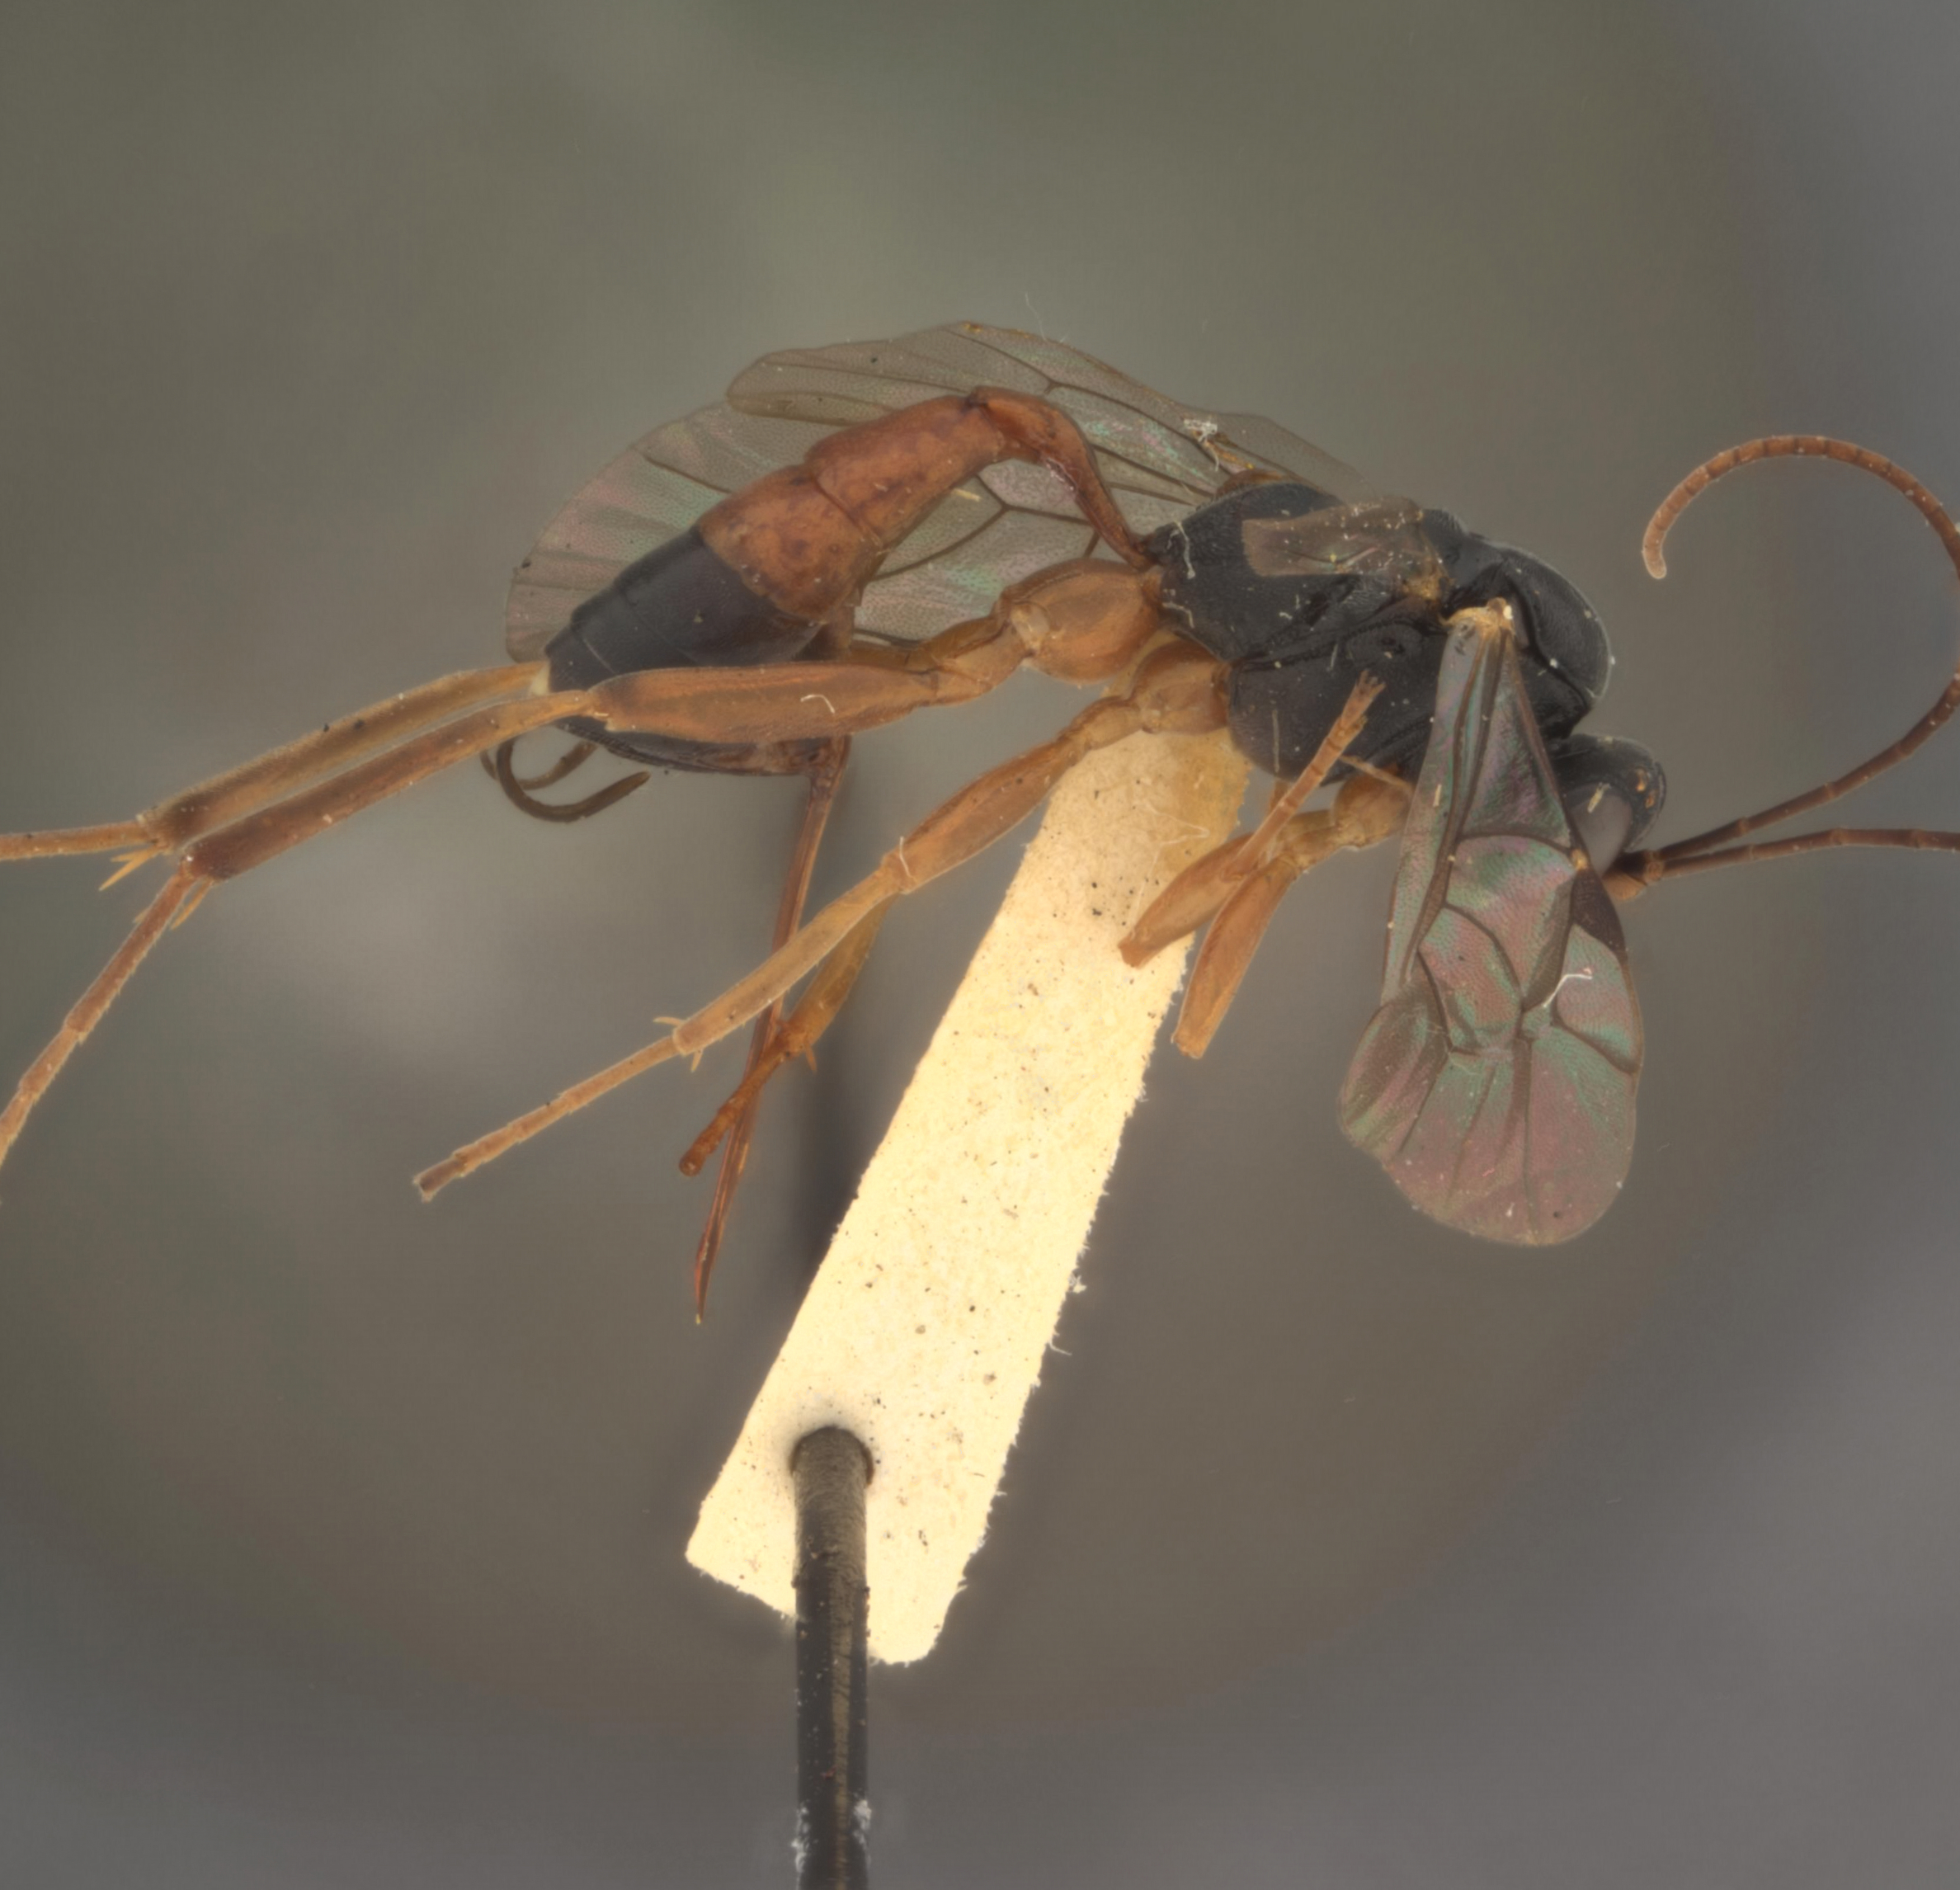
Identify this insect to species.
Spilocryptus neodiprionis
